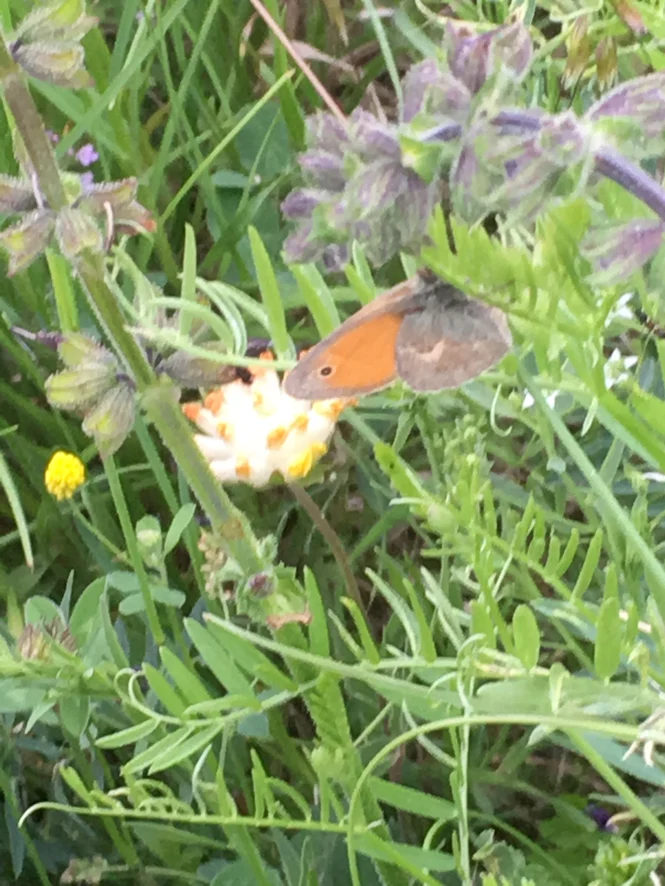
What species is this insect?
Coenonympha pamphilus
